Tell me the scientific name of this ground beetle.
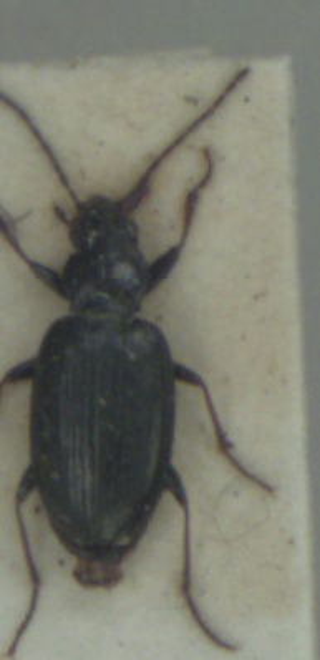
Bembidion tibiale
